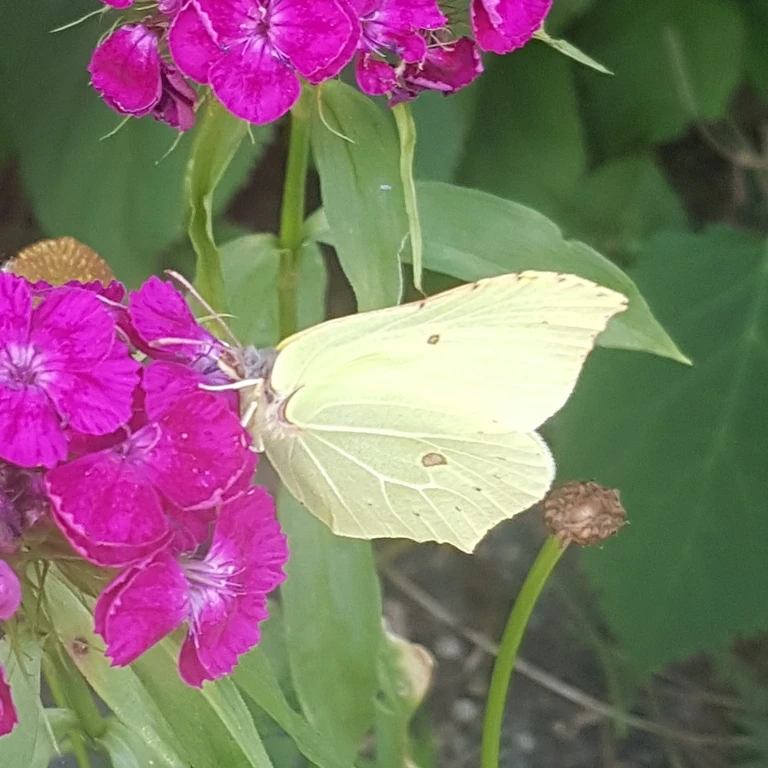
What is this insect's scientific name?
Gonepteryx rhamni
